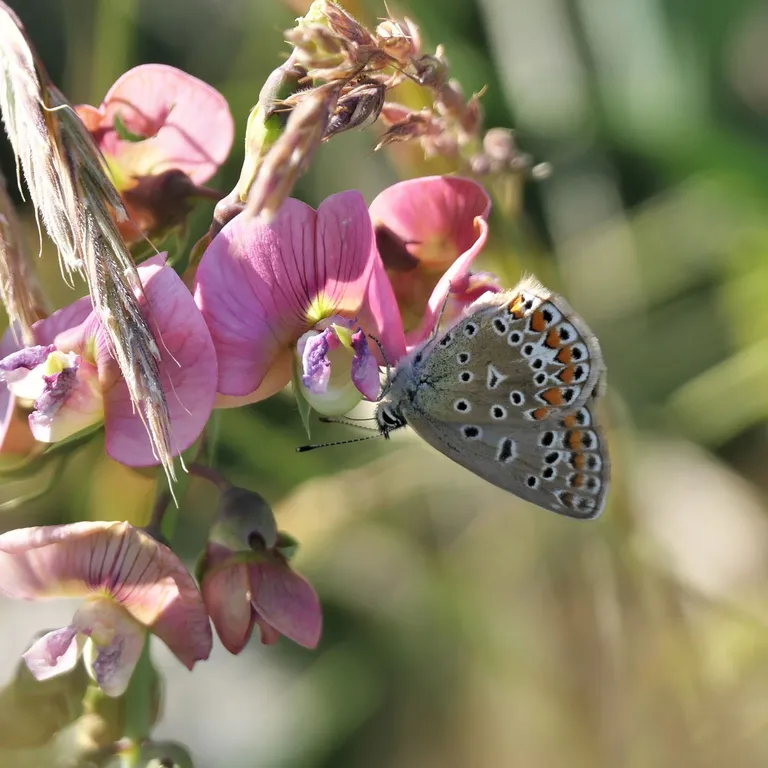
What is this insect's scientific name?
Polyommatus icarus
